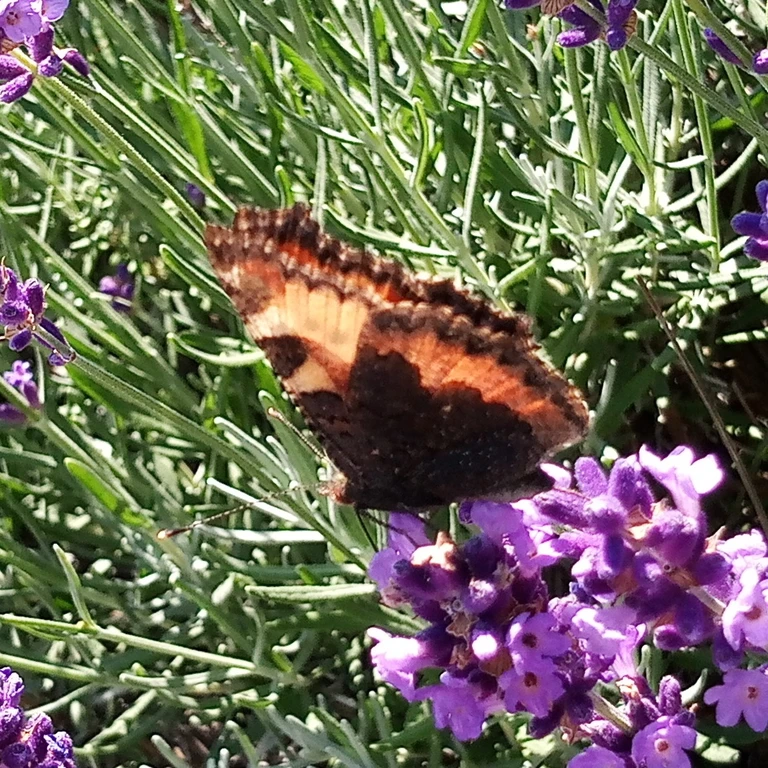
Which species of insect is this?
Aglais urticae
